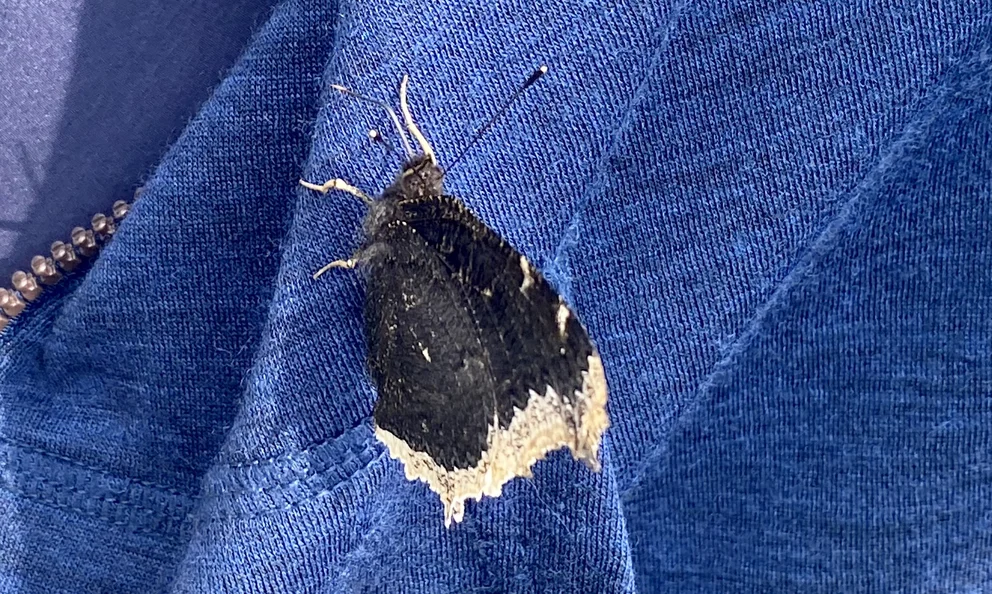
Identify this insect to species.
Nymphalis antiopa
